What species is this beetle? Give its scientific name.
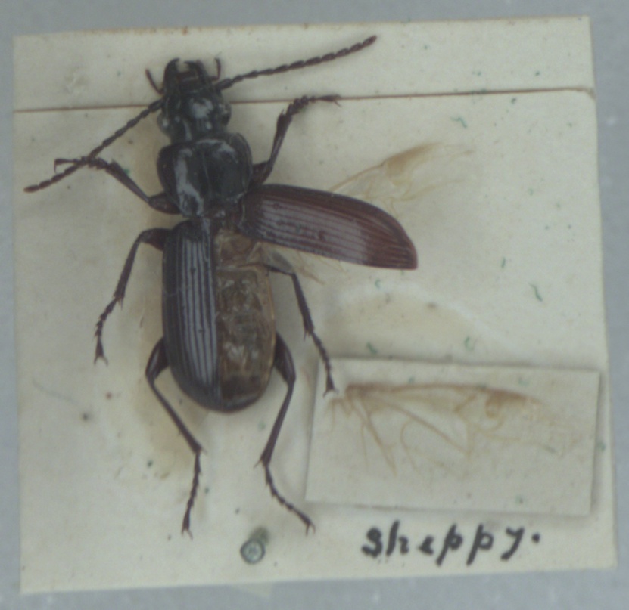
Pterostichus macer
